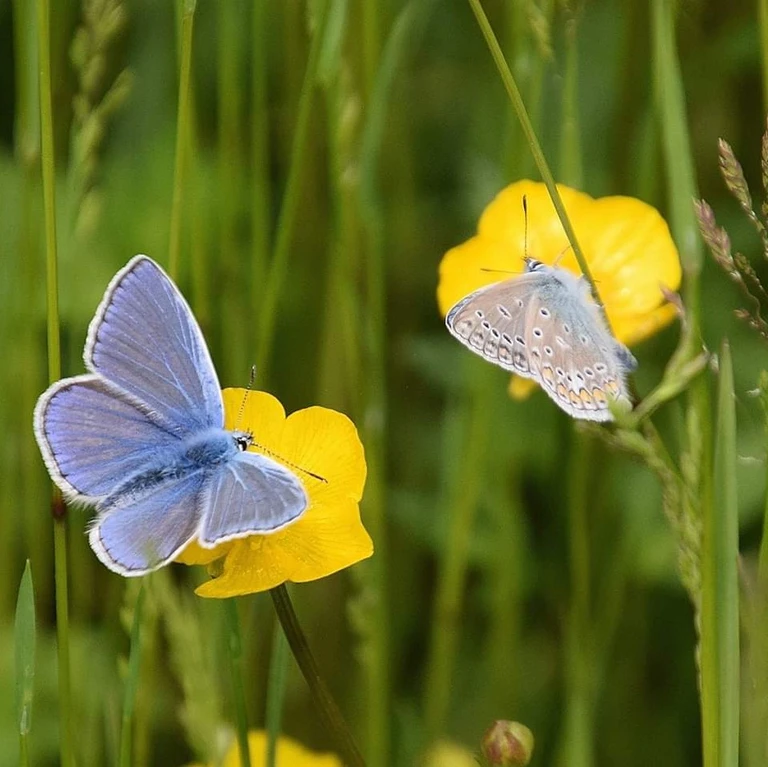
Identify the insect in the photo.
Polyommatus icarus
